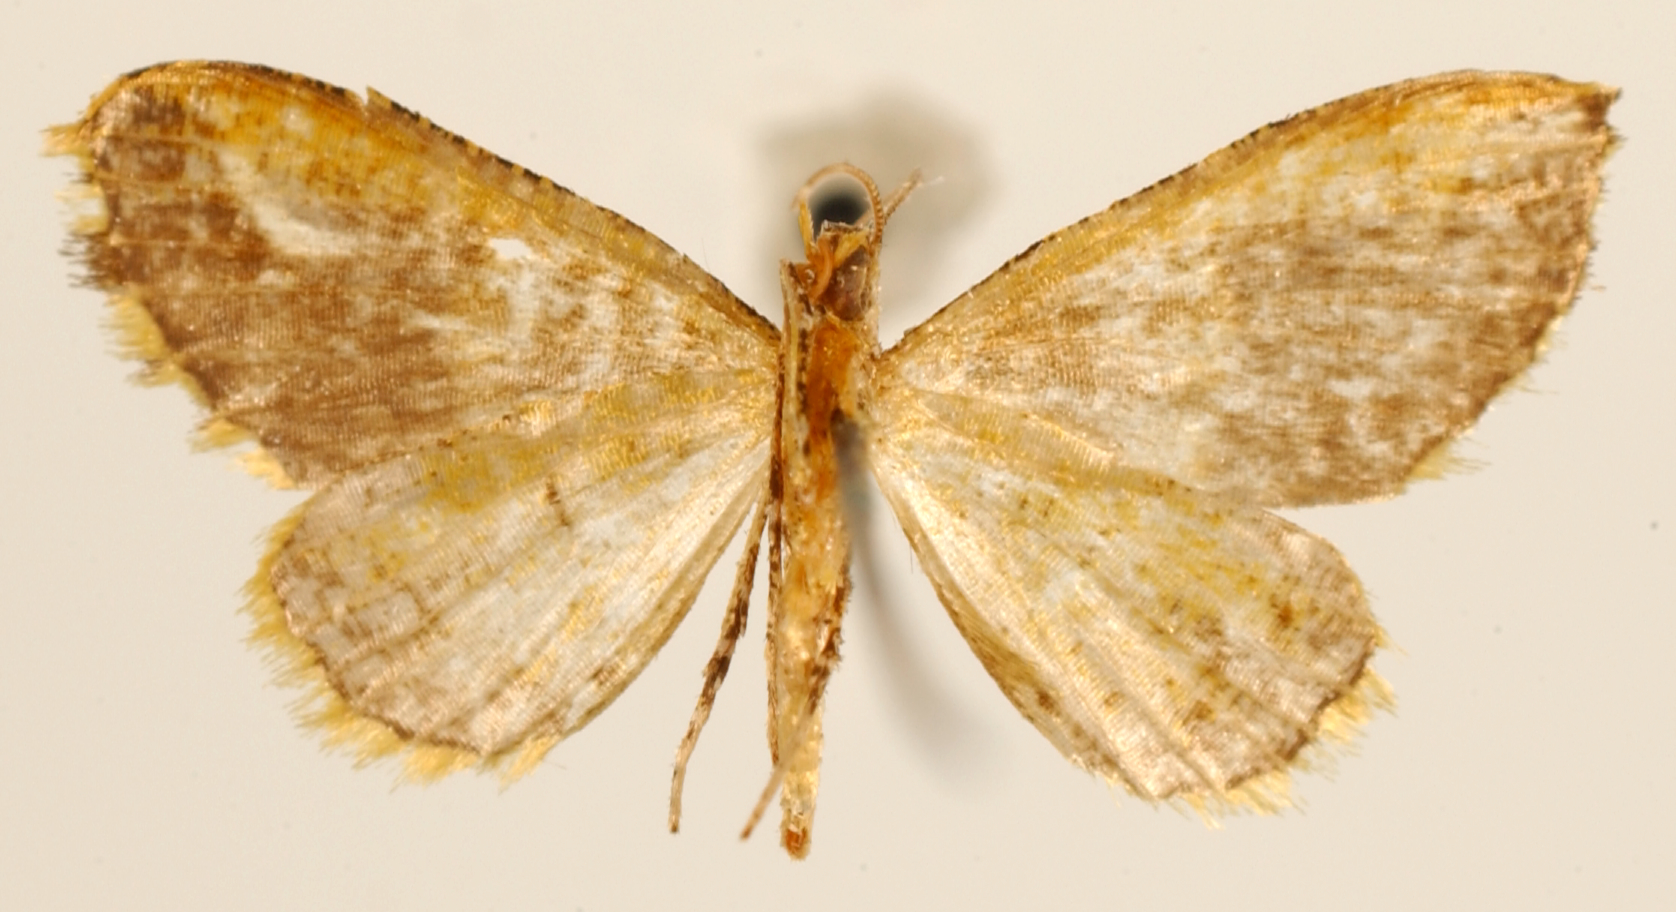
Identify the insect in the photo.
Psaliodes stimulata
